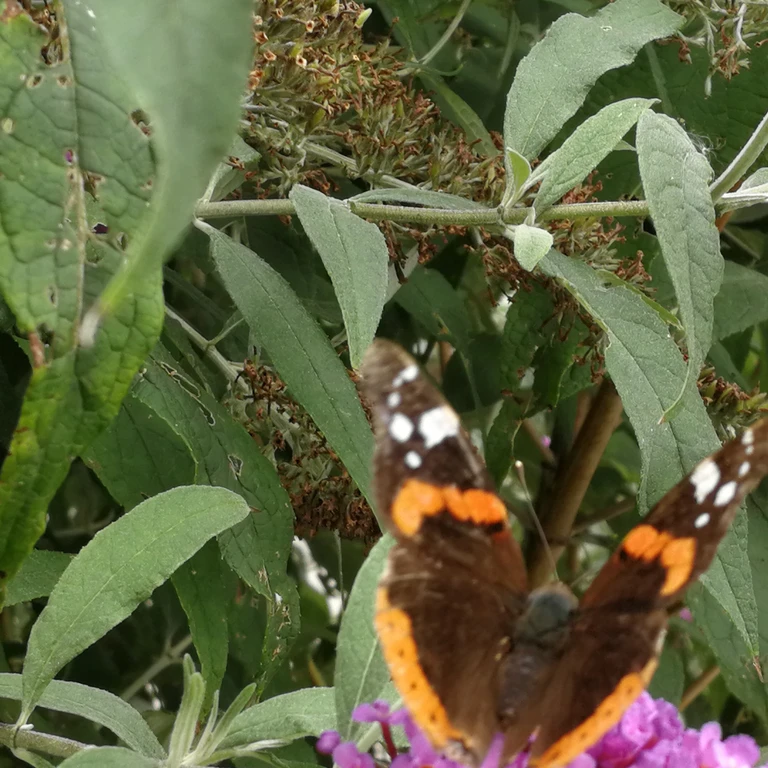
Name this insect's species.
Vanessa atalanta
